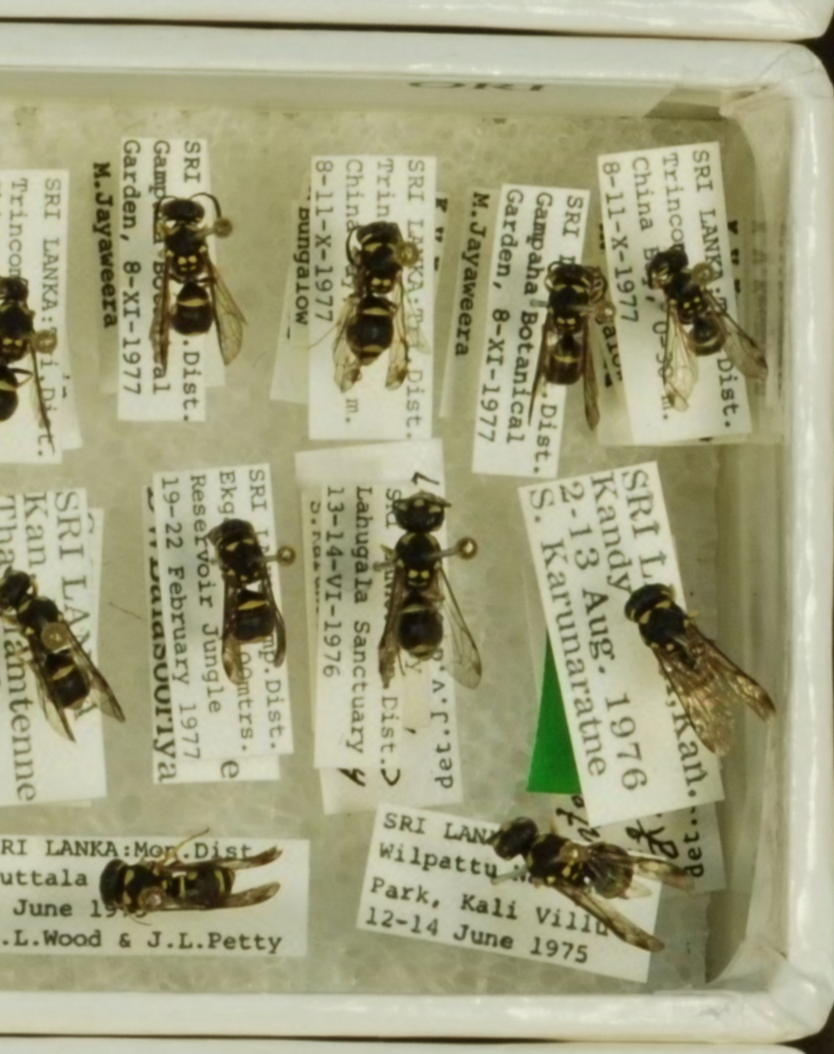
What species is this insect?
Antepipona ceylonica
